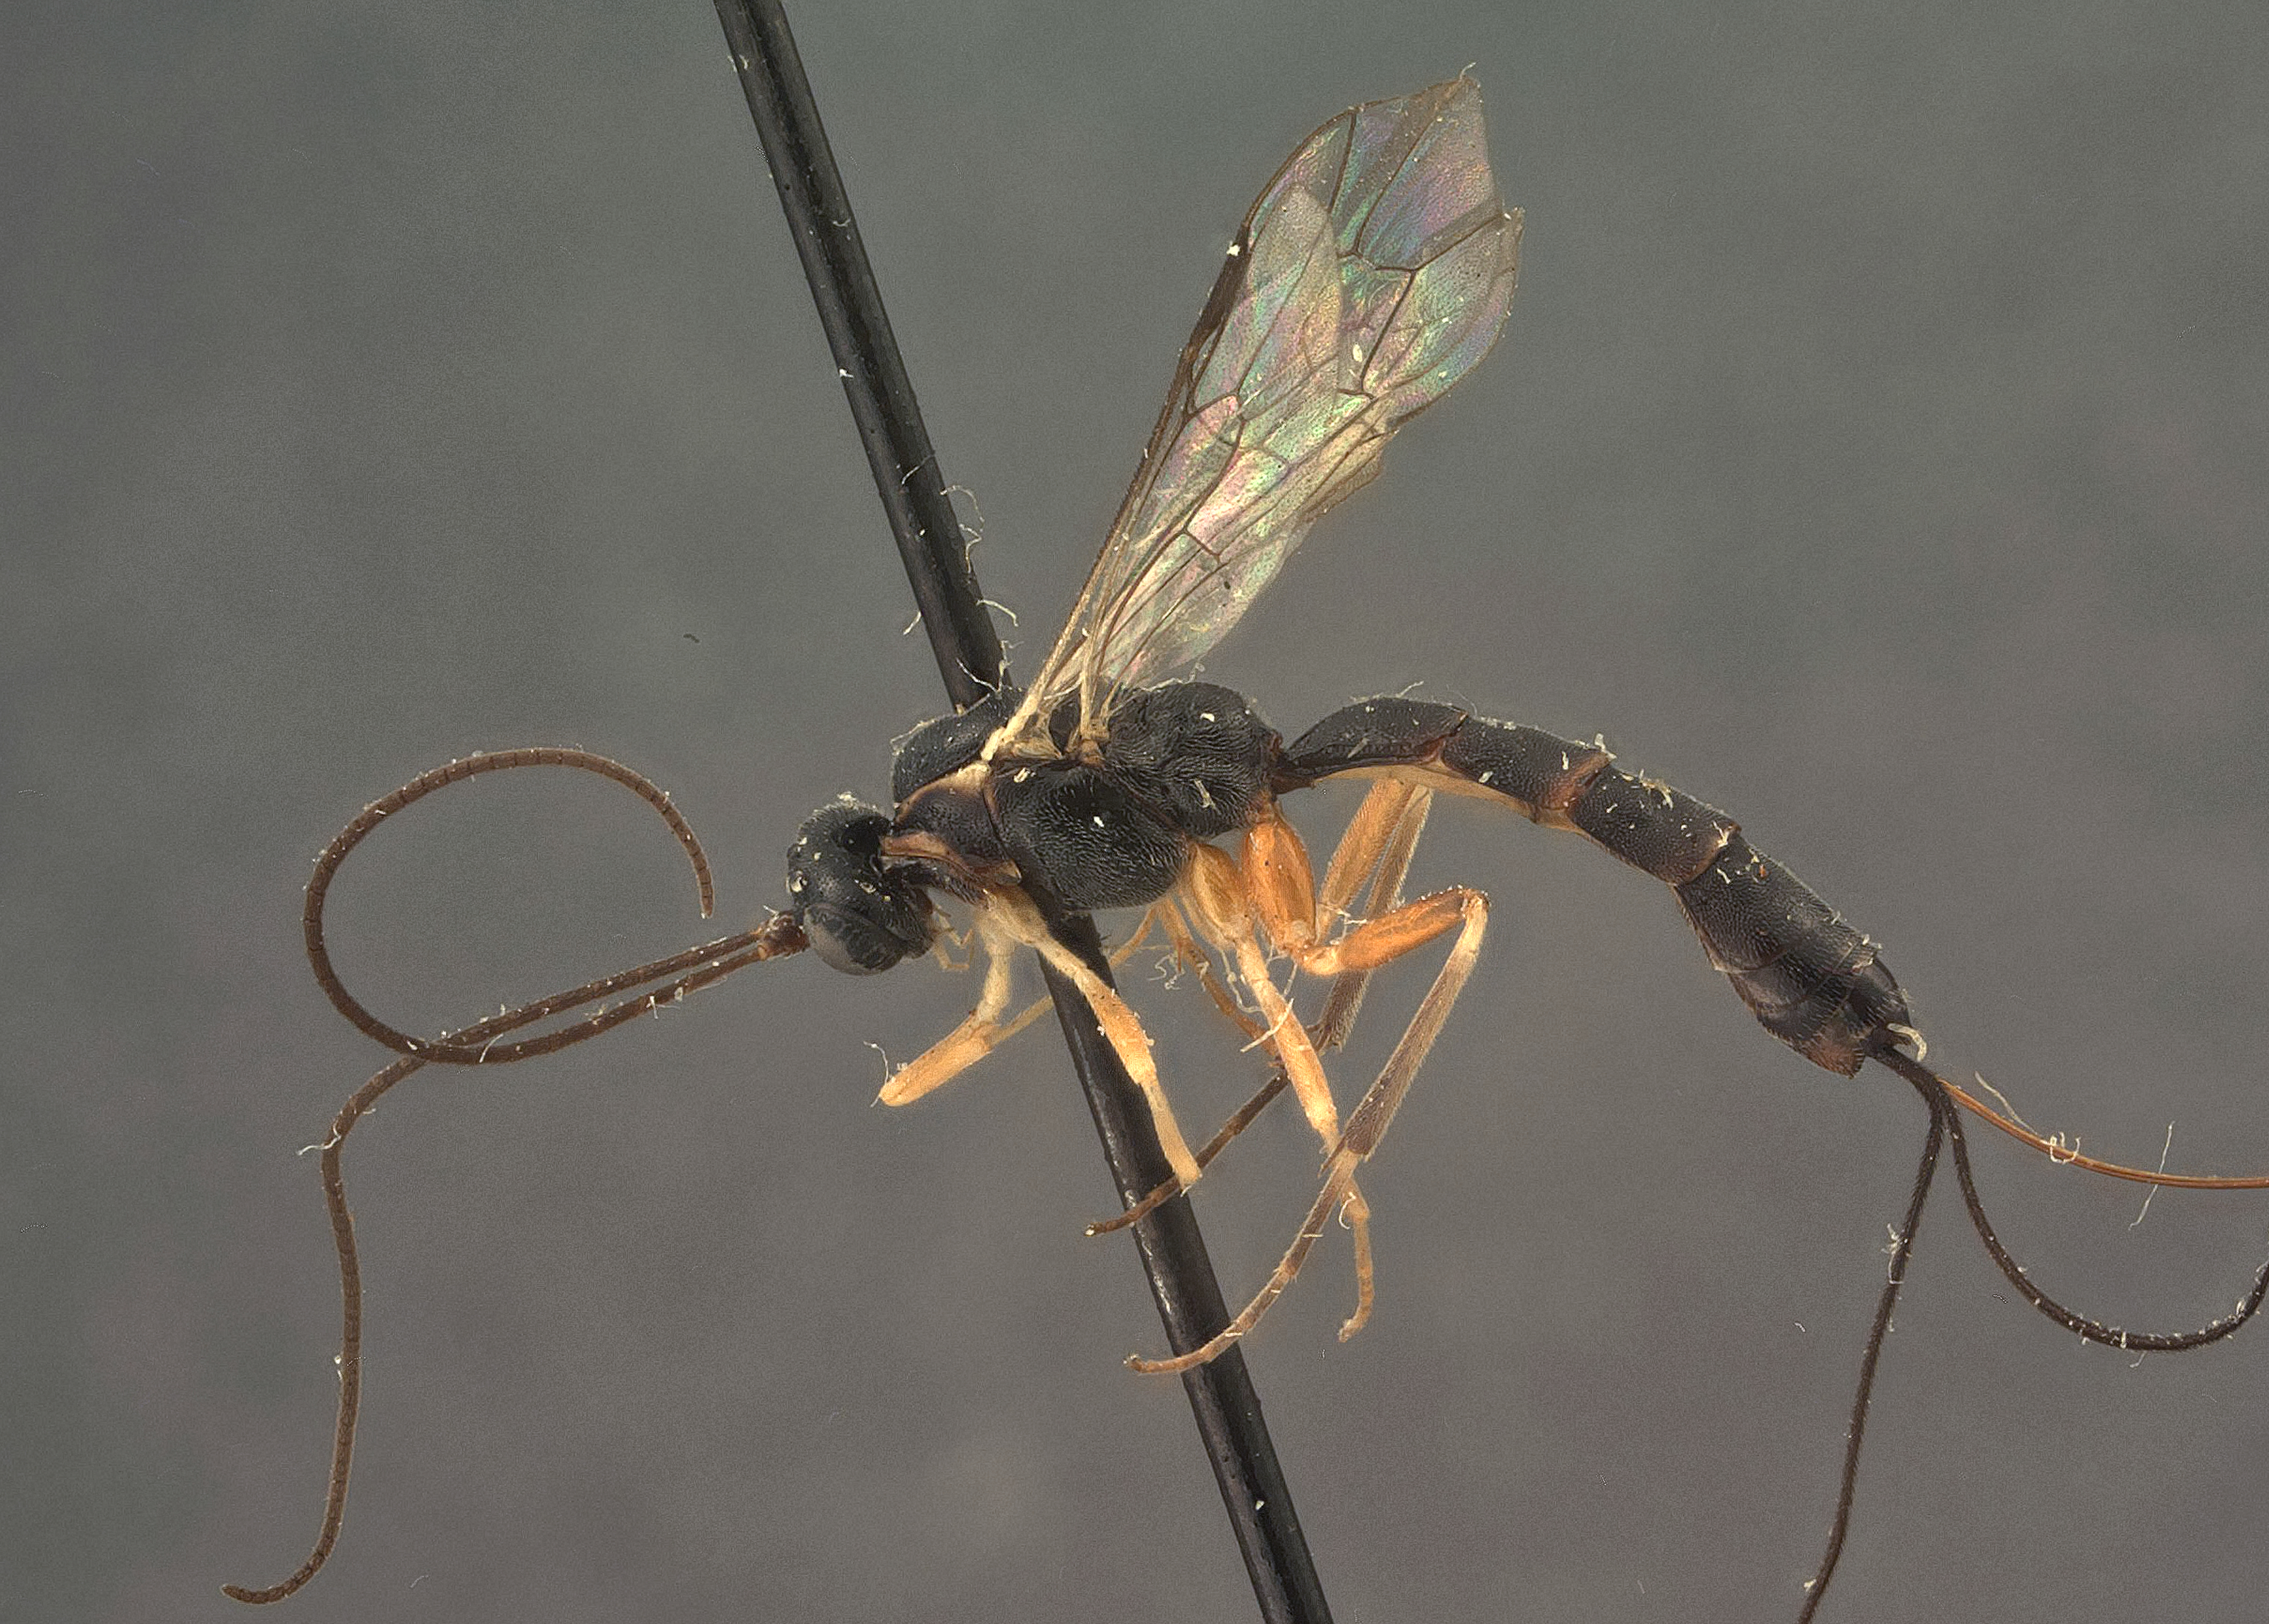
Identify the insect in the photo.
Glypta amoena
